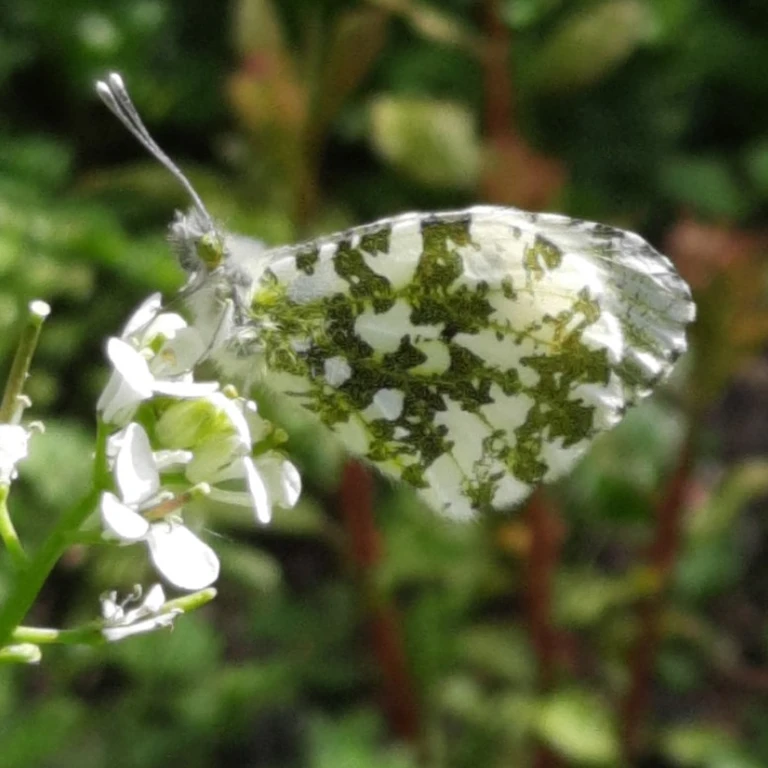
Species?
Anthocharis cardamines
